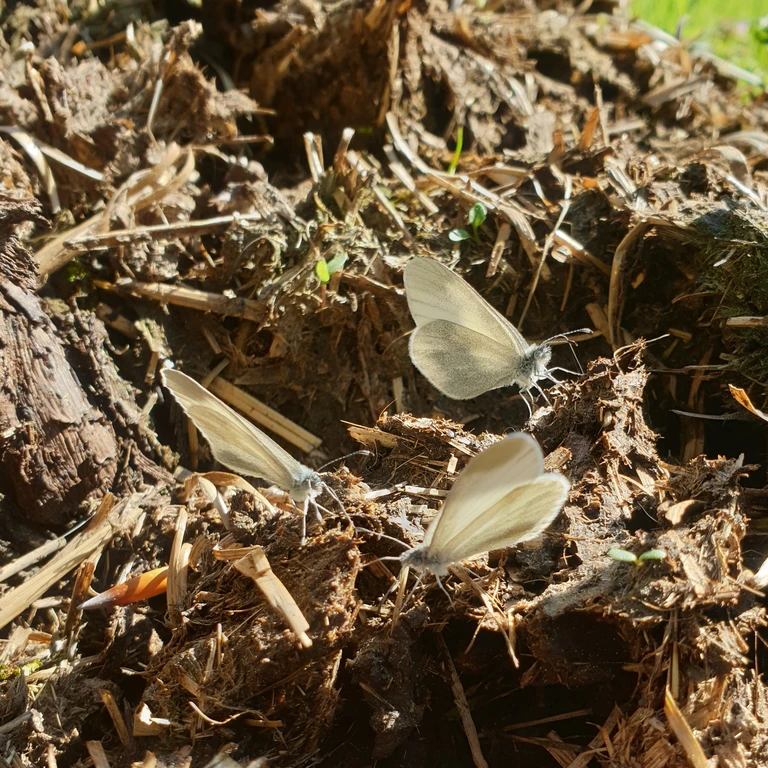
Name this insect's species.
Leptidea sinapis/juvernica
